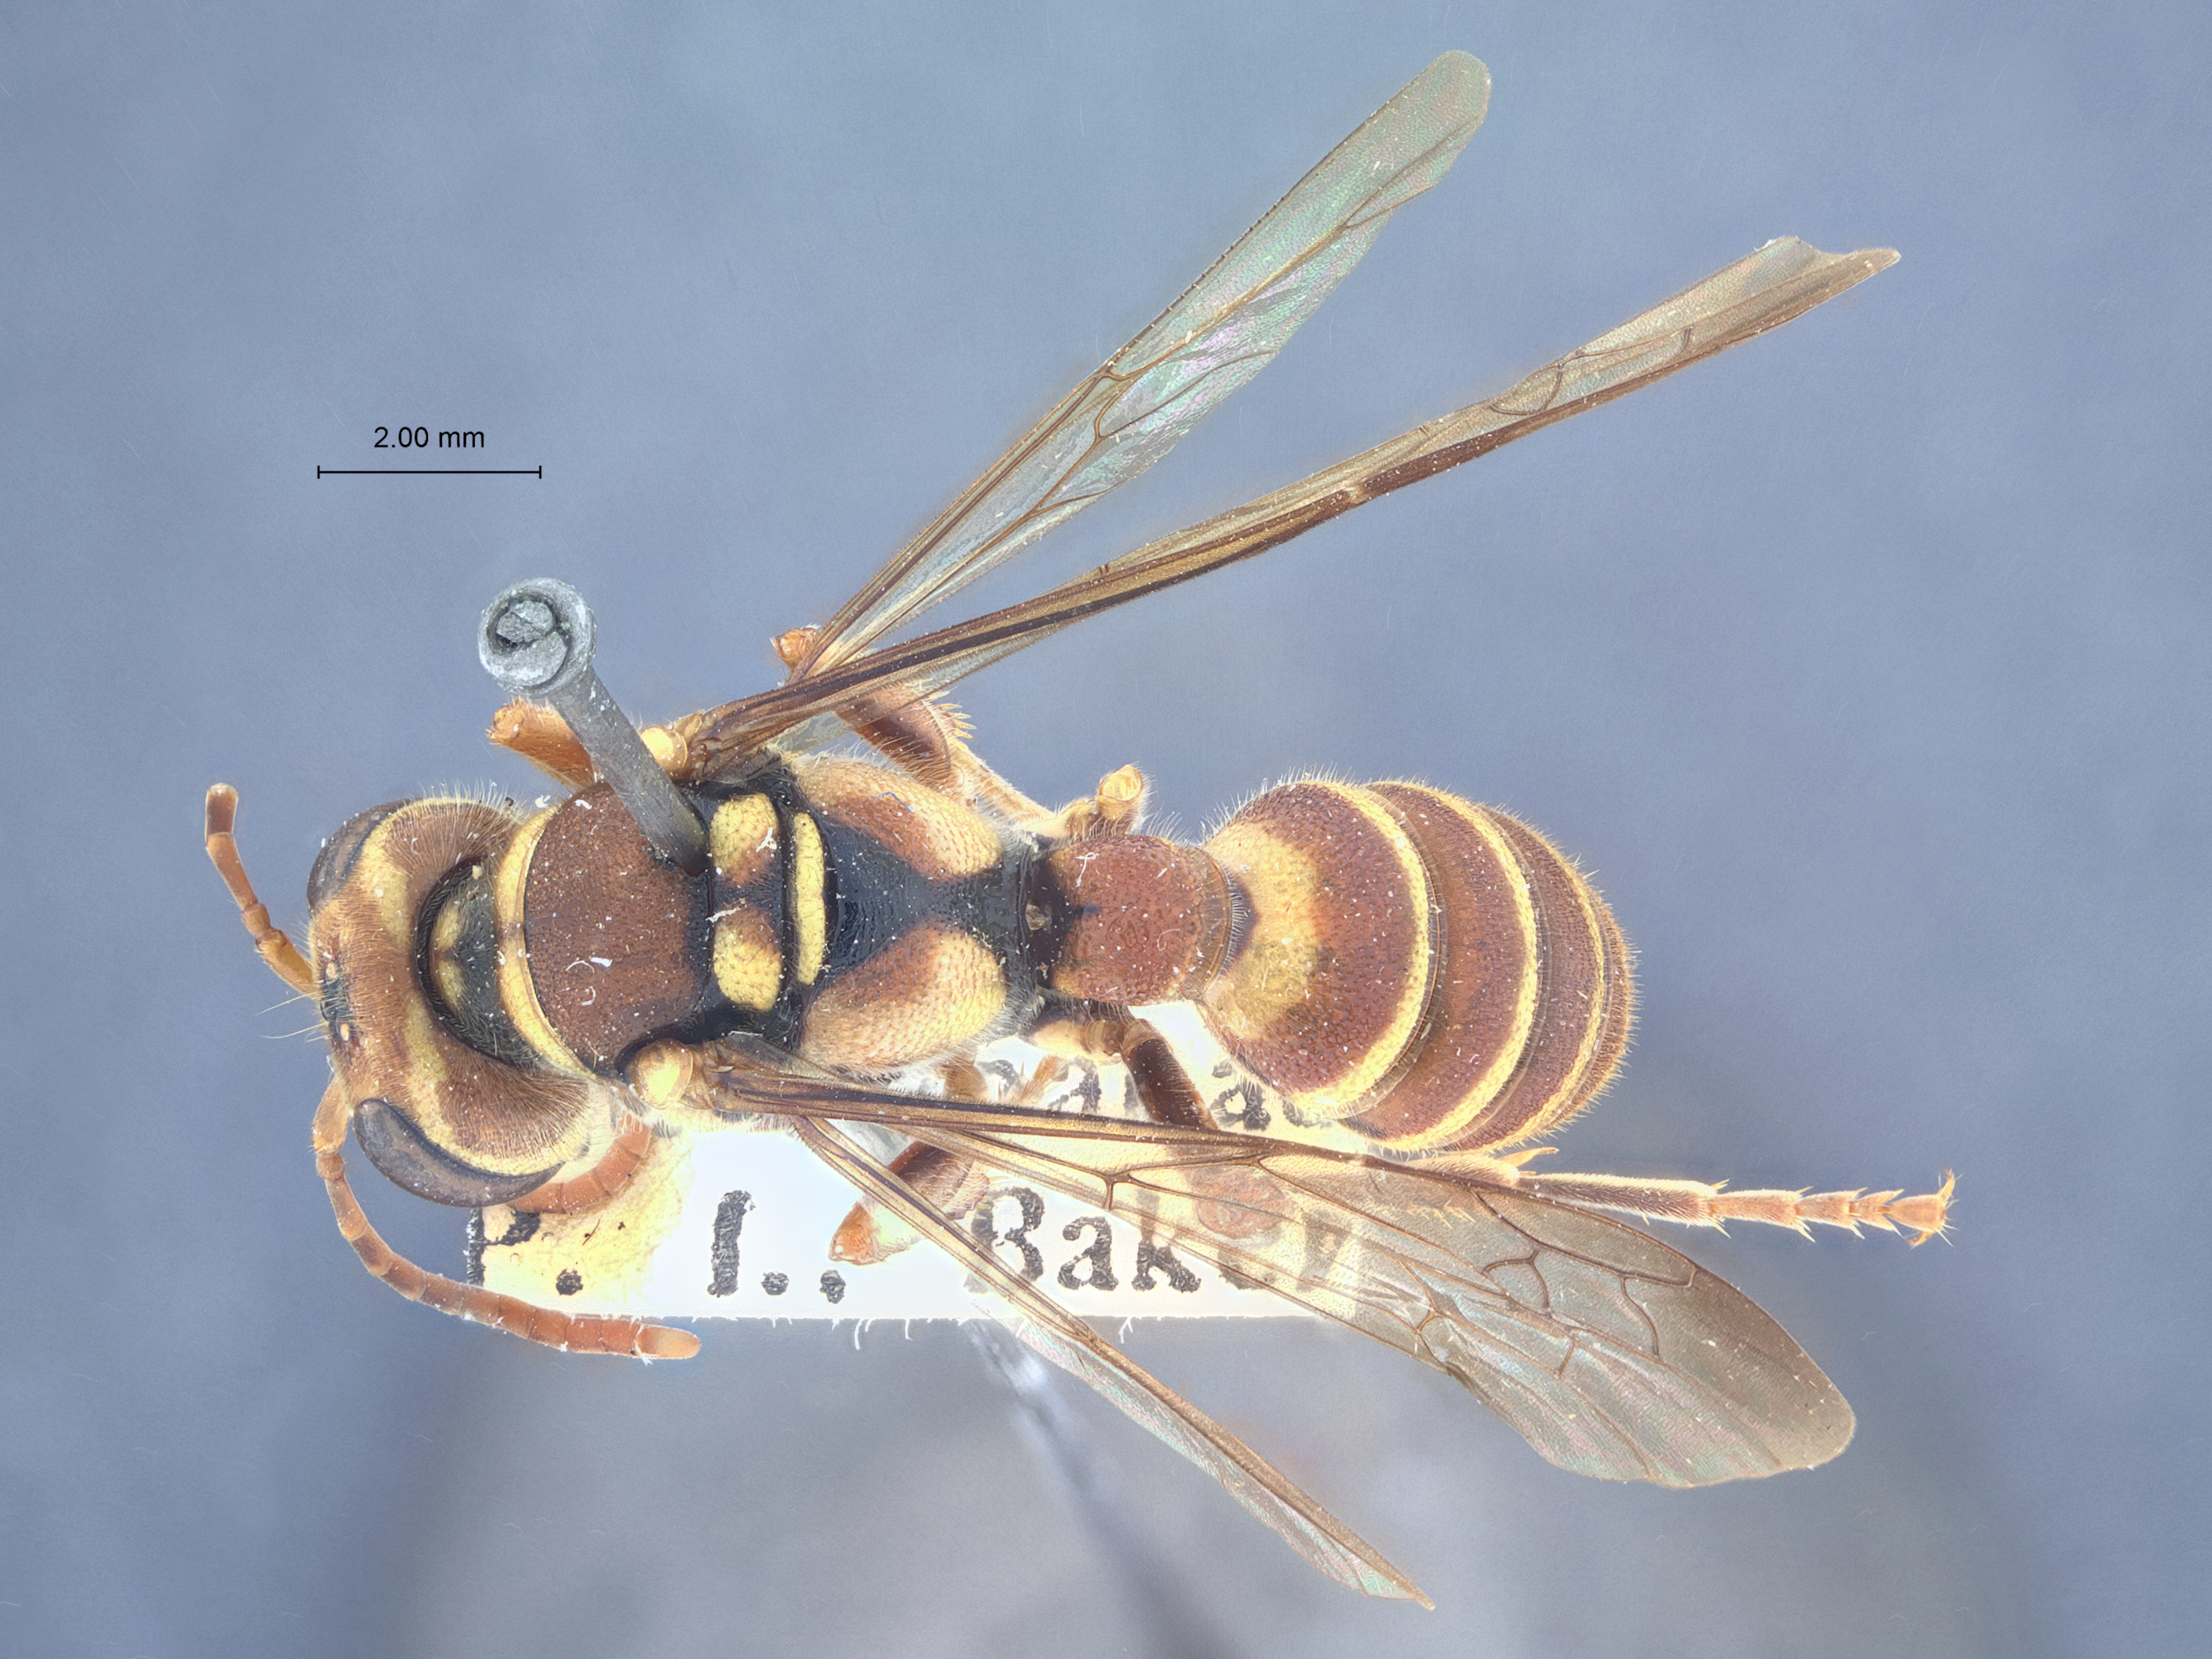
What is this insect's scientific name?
Cerceris banahawensis
